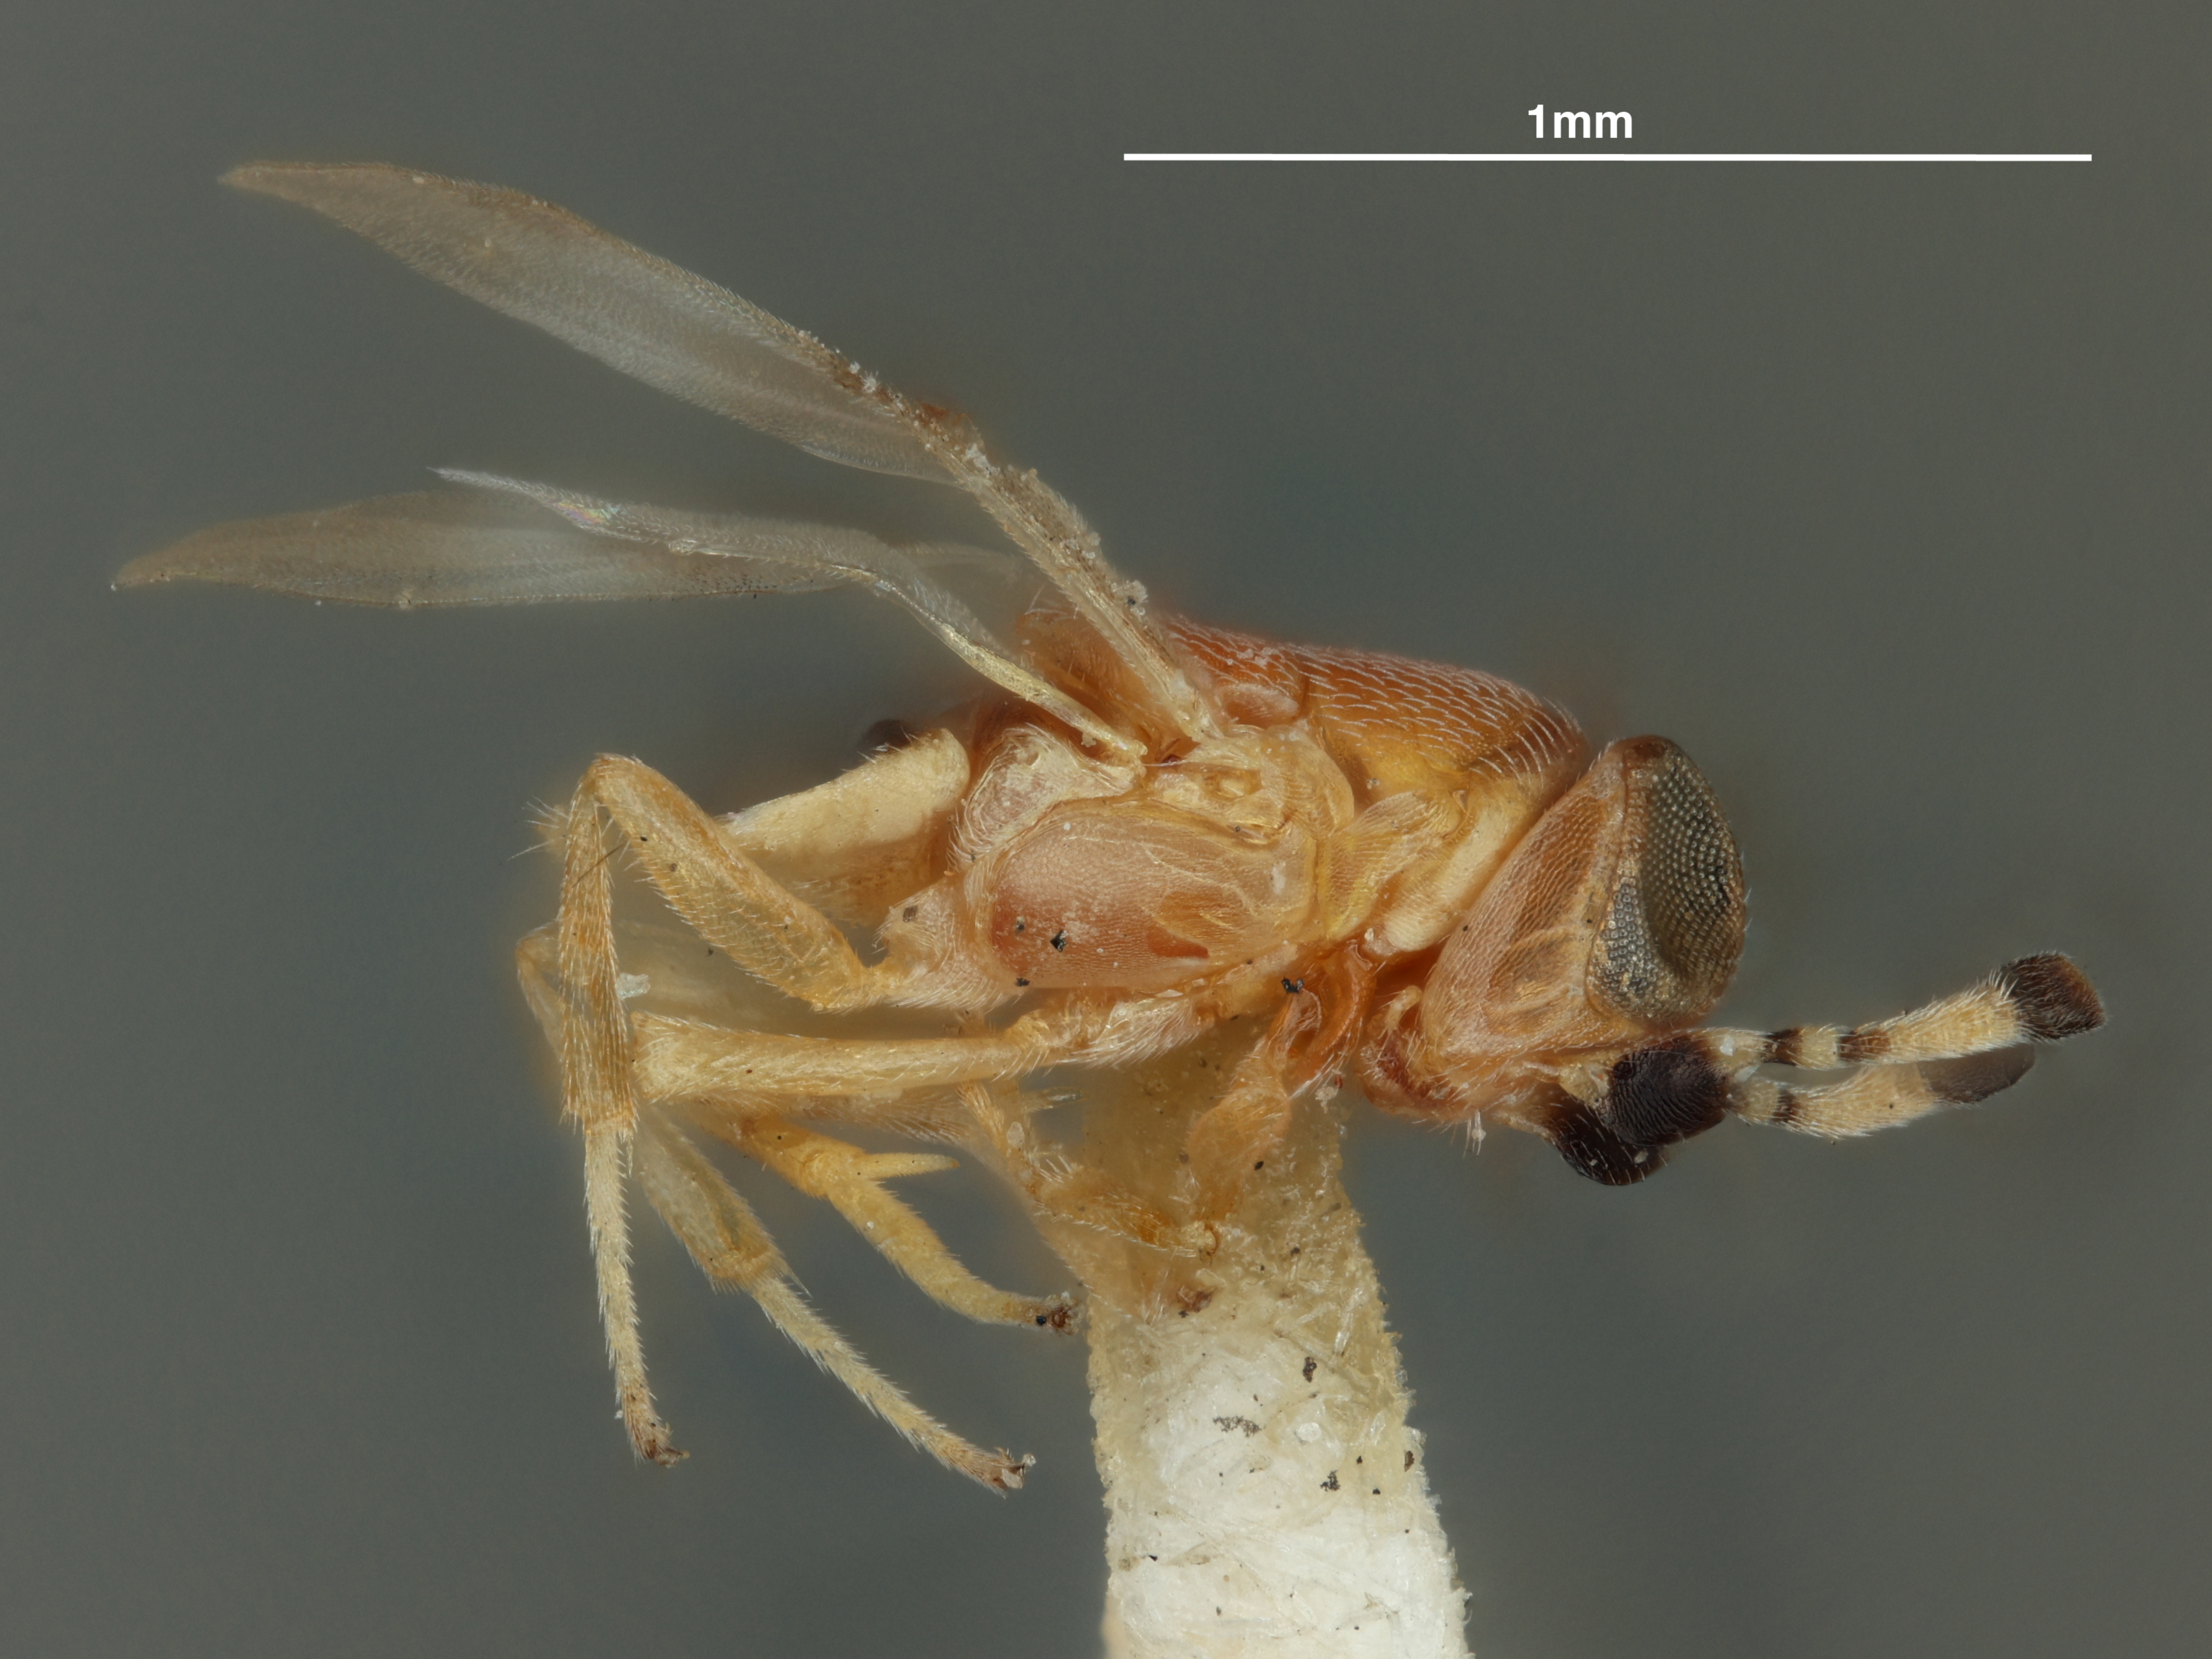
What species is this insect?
Aphycus similis
